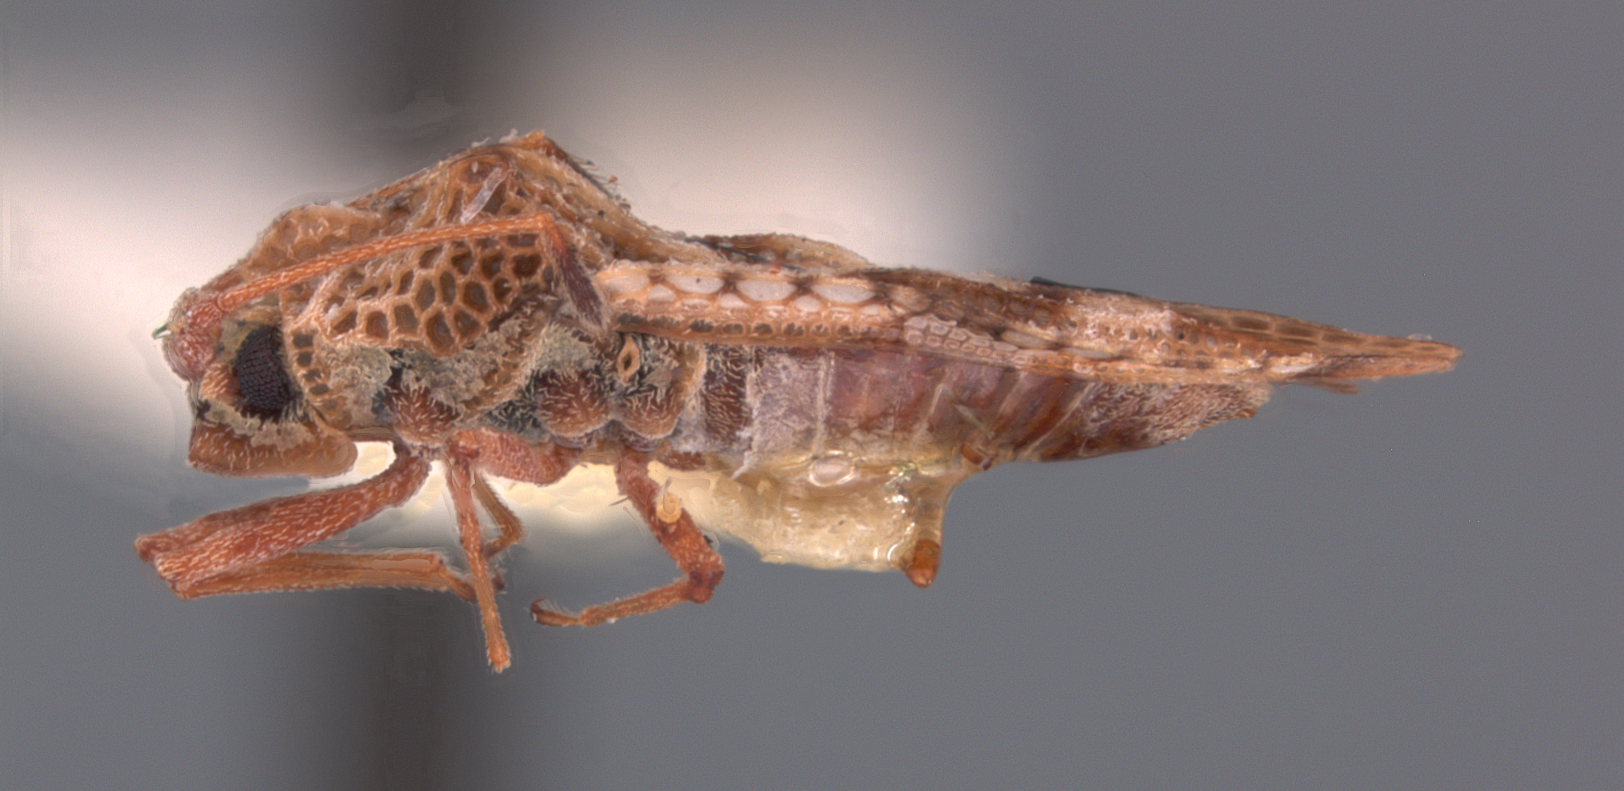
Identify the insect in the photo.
Cysteochila ponda
